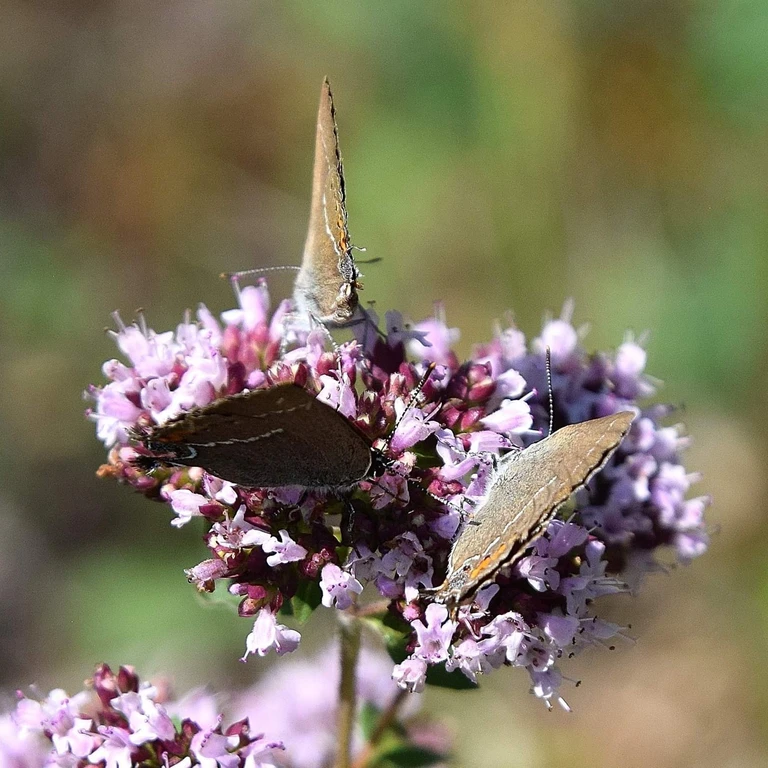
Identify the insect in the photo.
Satyrium spini (also Tuttiola spini)
